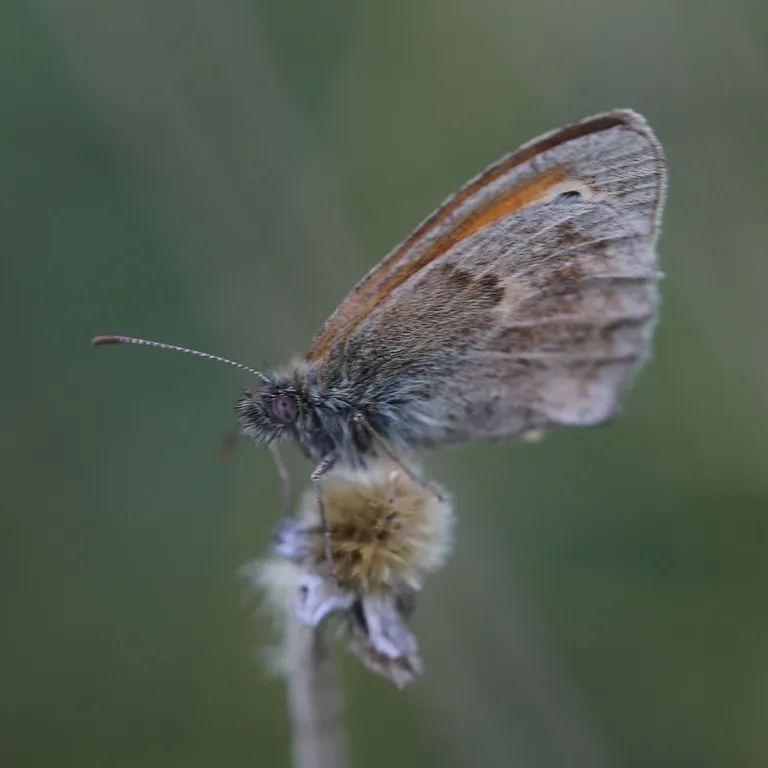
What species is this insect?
Coenonympha pamphilus
